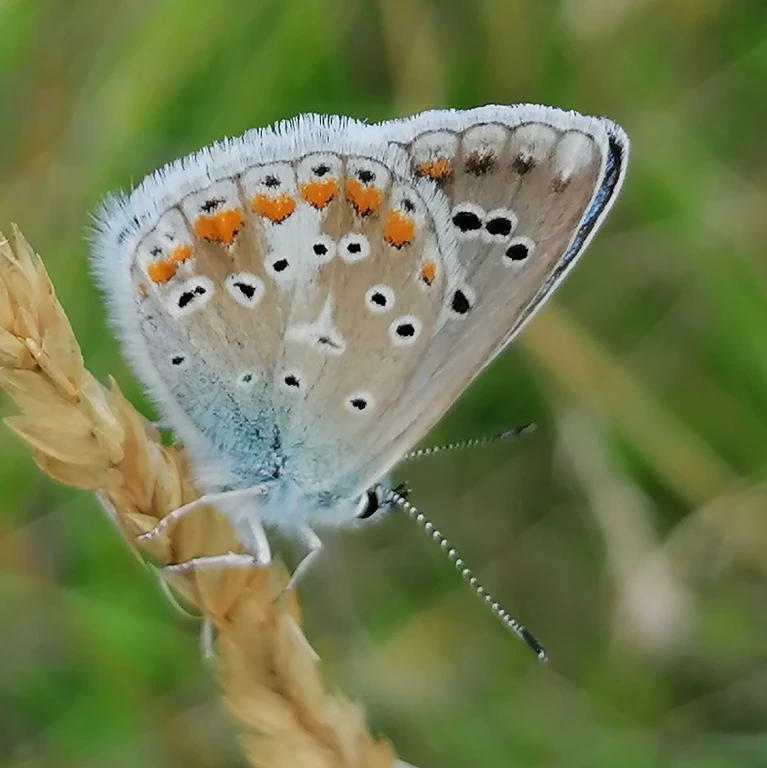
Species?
Polyommatus dorylas
